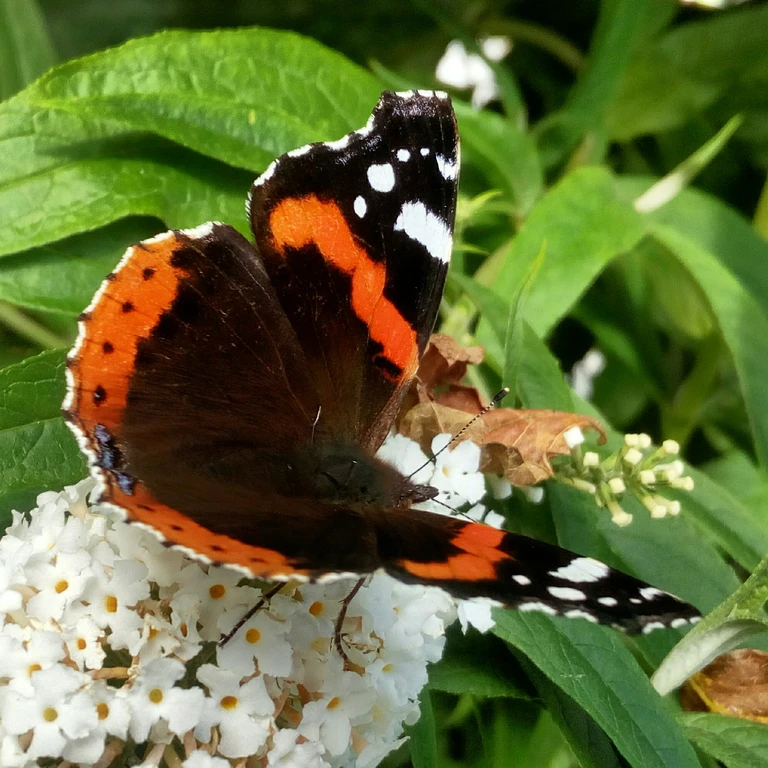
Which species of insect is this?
Vanessa atalanta
